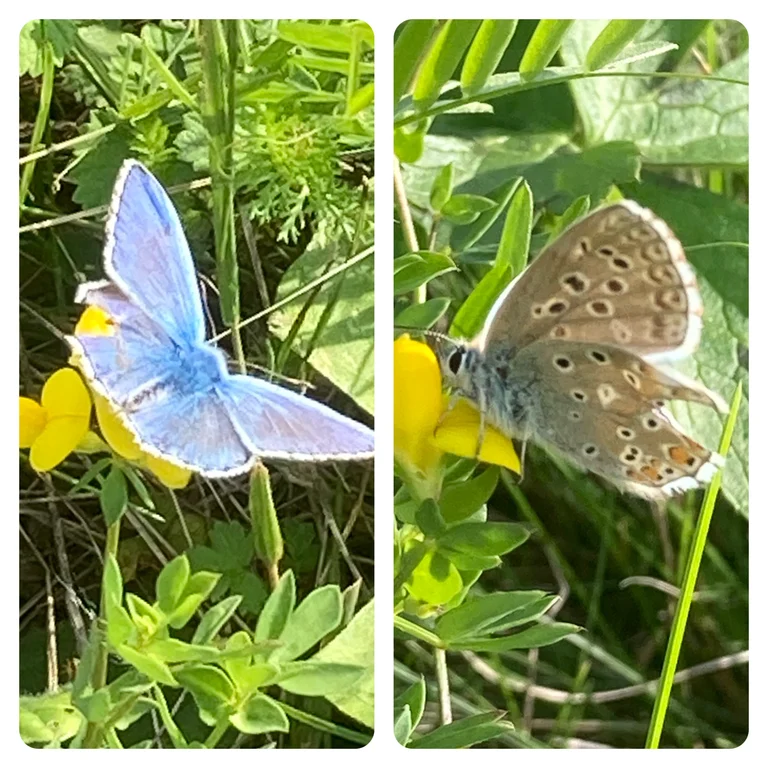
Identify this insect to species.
Lysandra bellargus
